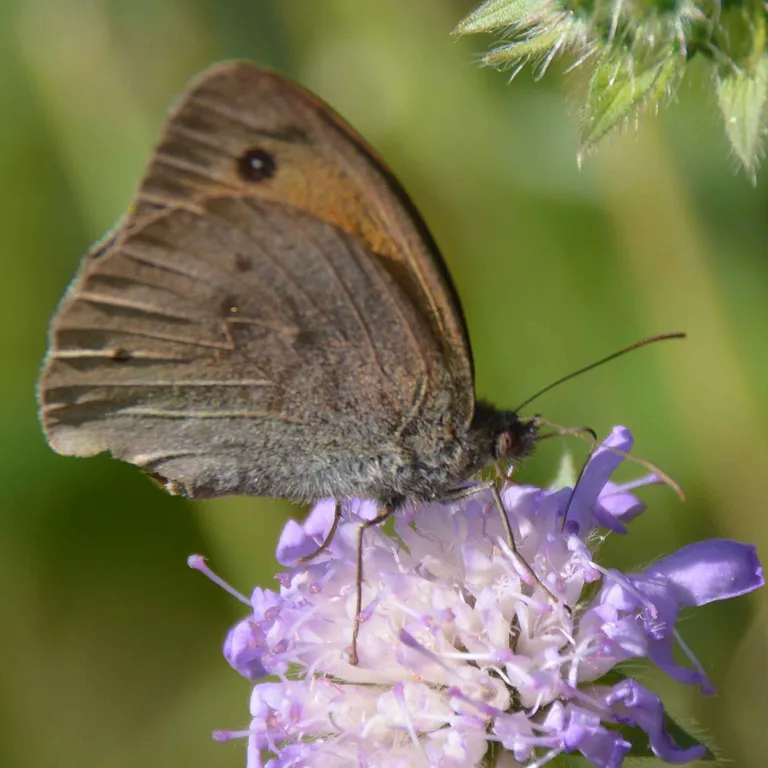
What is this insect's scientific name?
Maniola jurtina
